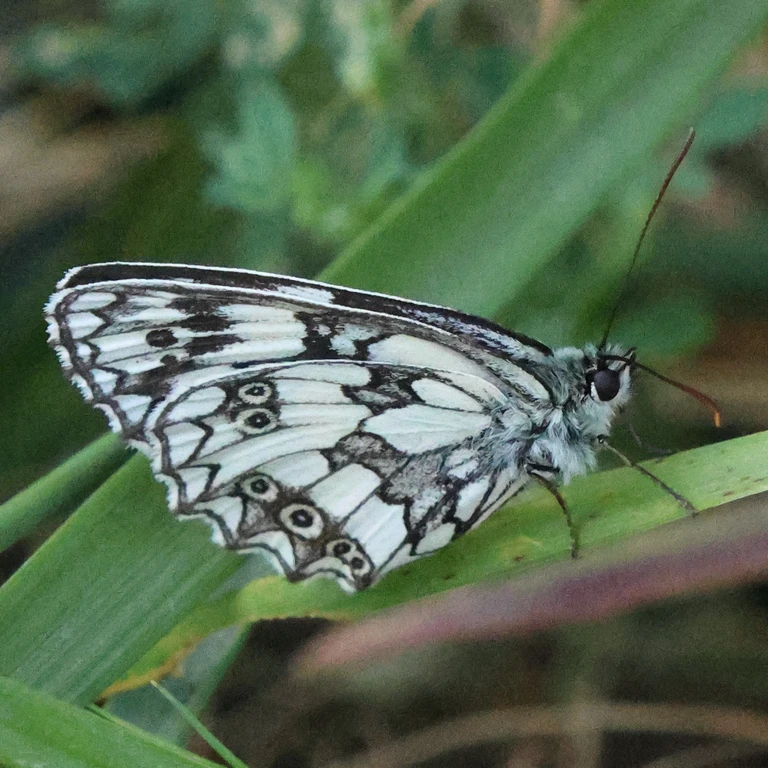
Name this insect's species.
Melanargia galathea
